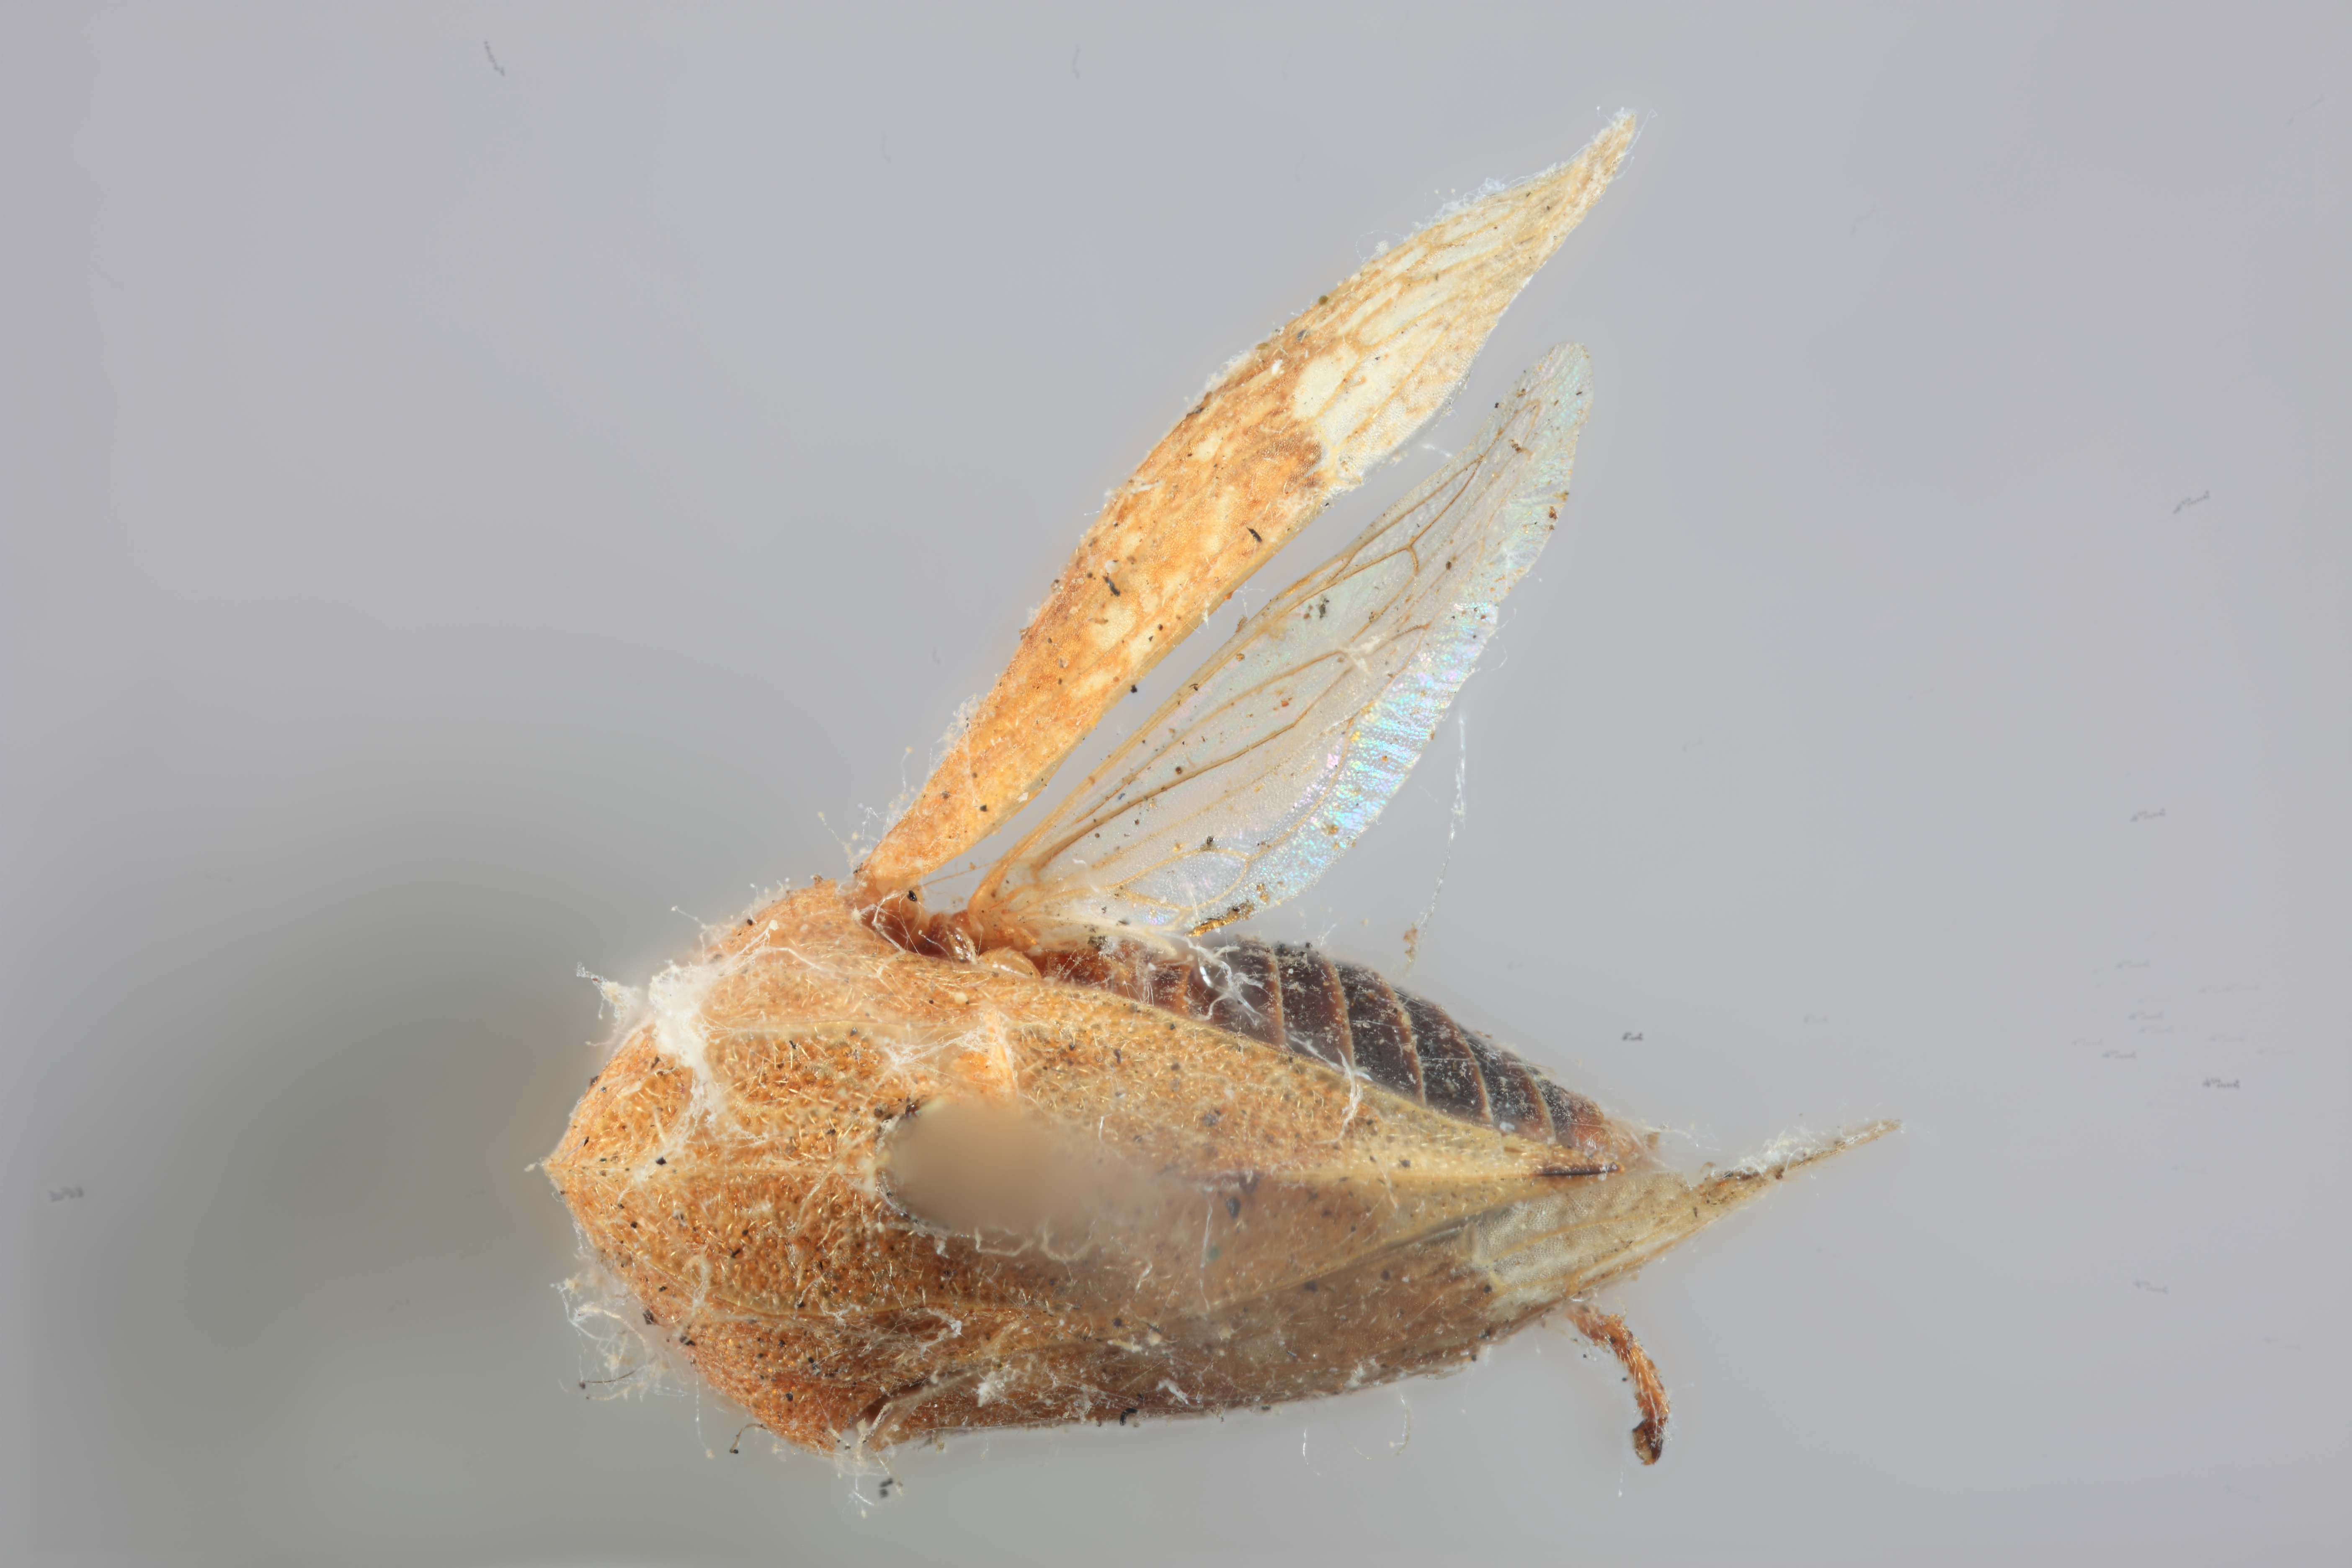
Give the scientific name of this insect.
Tropidoscyta ferruginipennis
